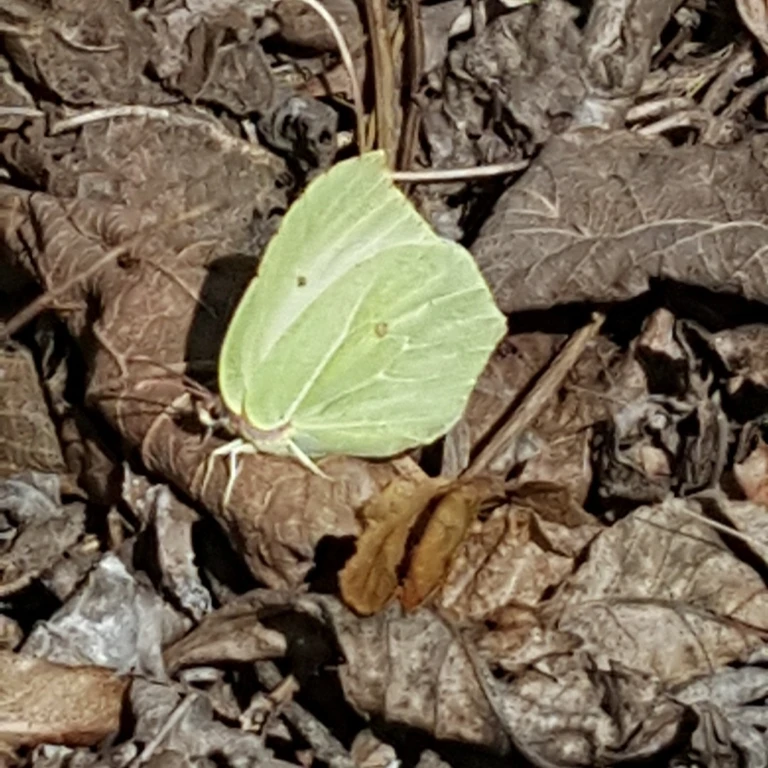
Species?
Gonepteryx rhamni
